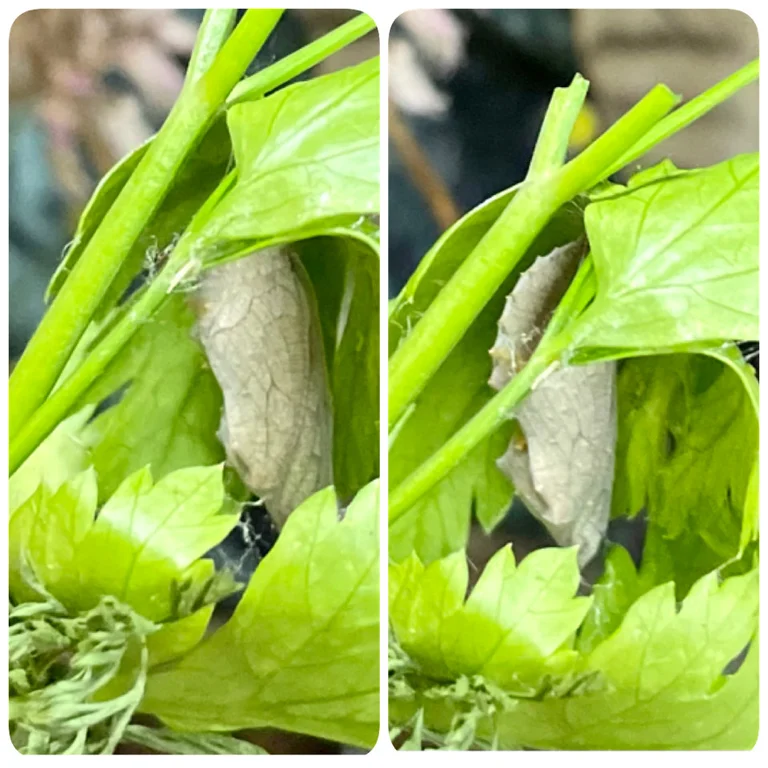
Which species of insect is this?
Vanessa atalanta
